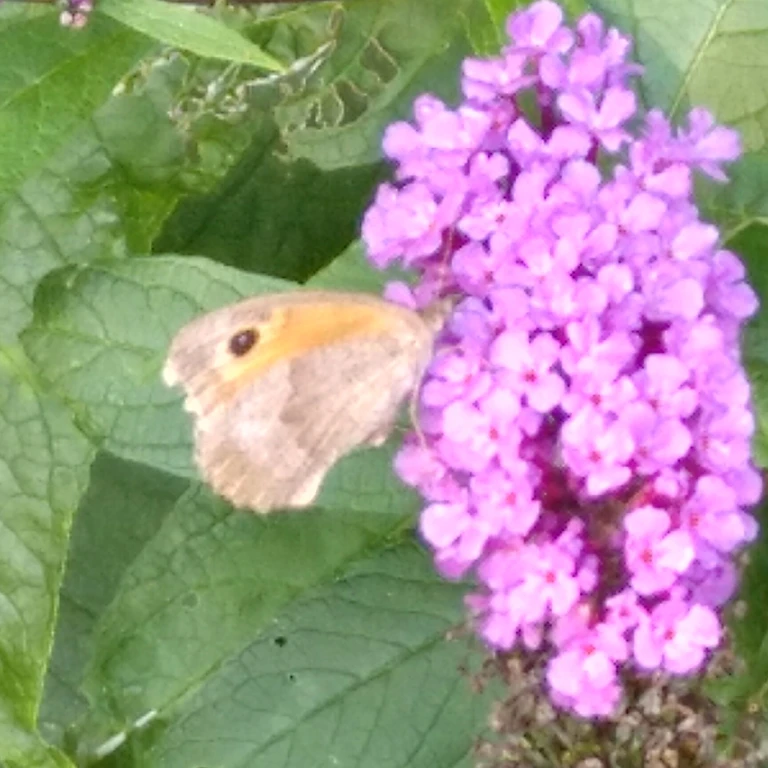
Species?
Maniola jurtina
